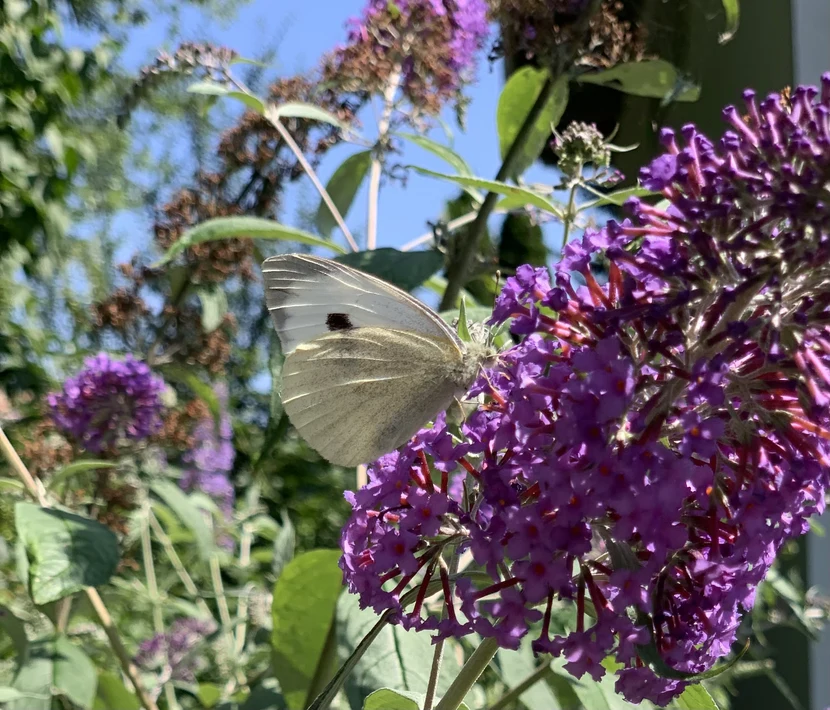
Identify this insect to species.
Pieris brassicae
